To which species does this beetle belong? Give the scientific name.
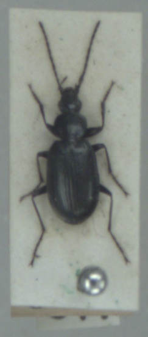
Agonum gracile
